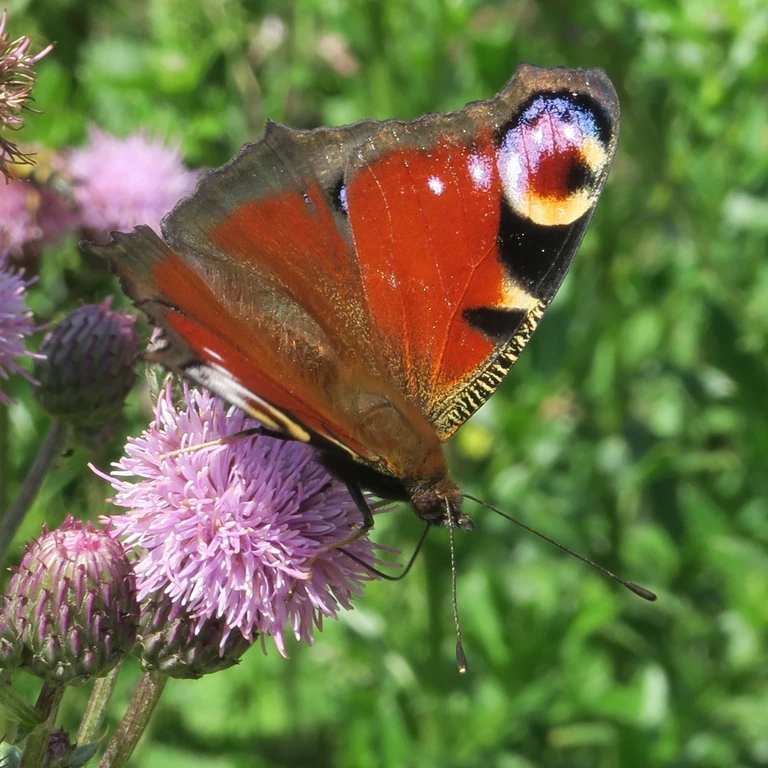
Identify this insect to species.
Aglais io
